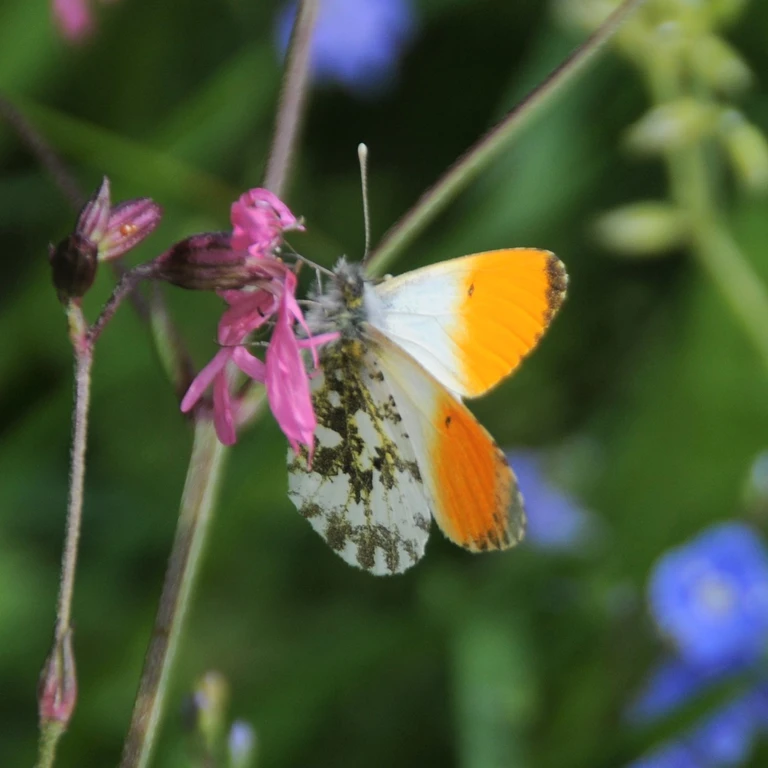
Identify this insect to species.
Anthocharis cardamines
